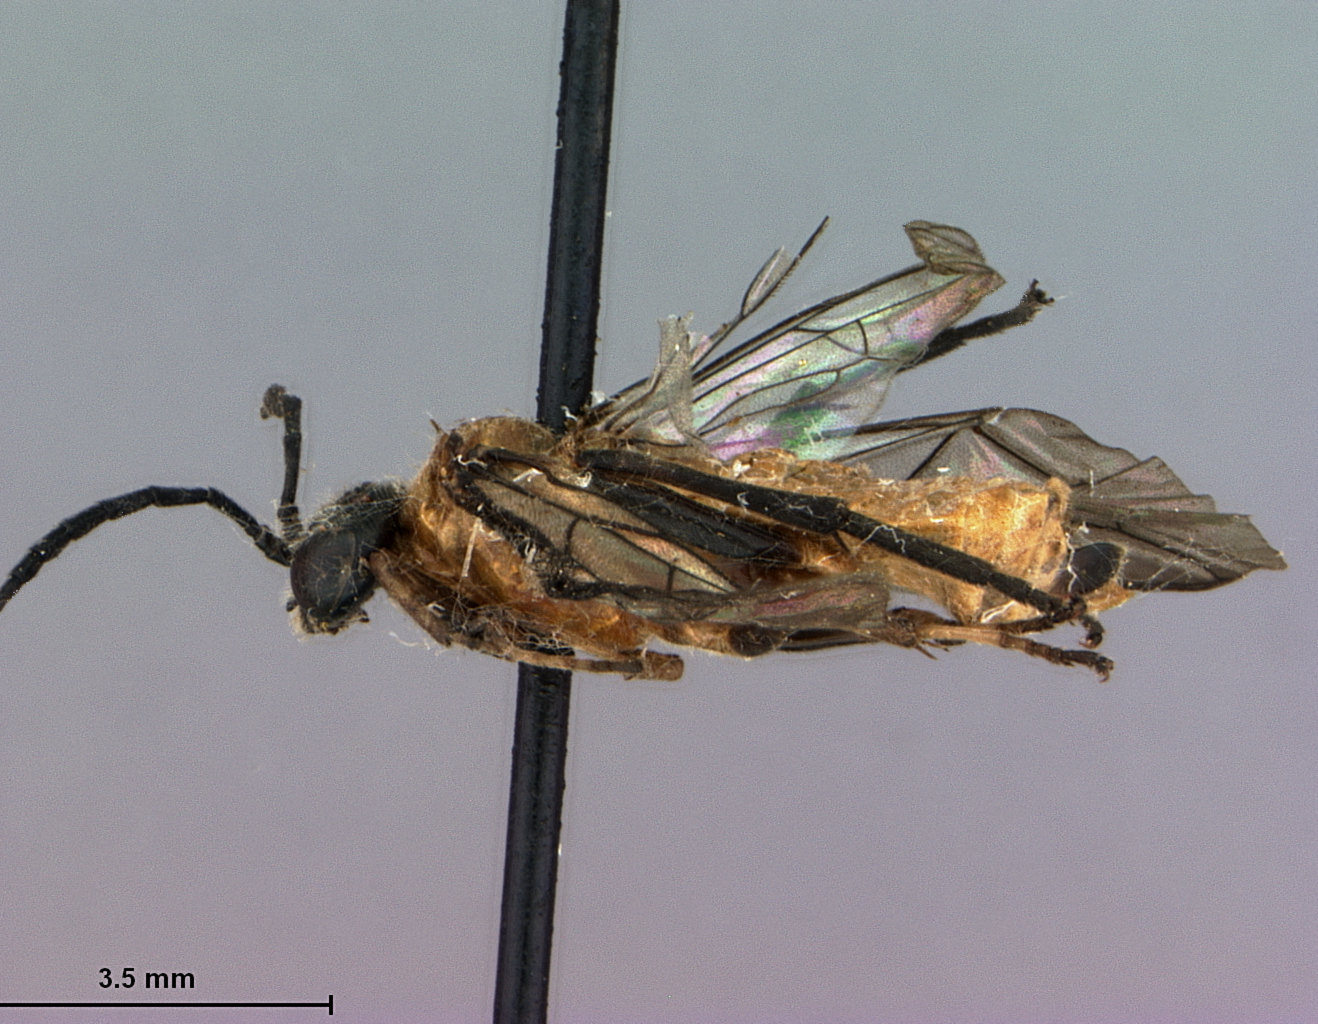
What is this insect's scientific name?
Eusunoxa semipunctata
